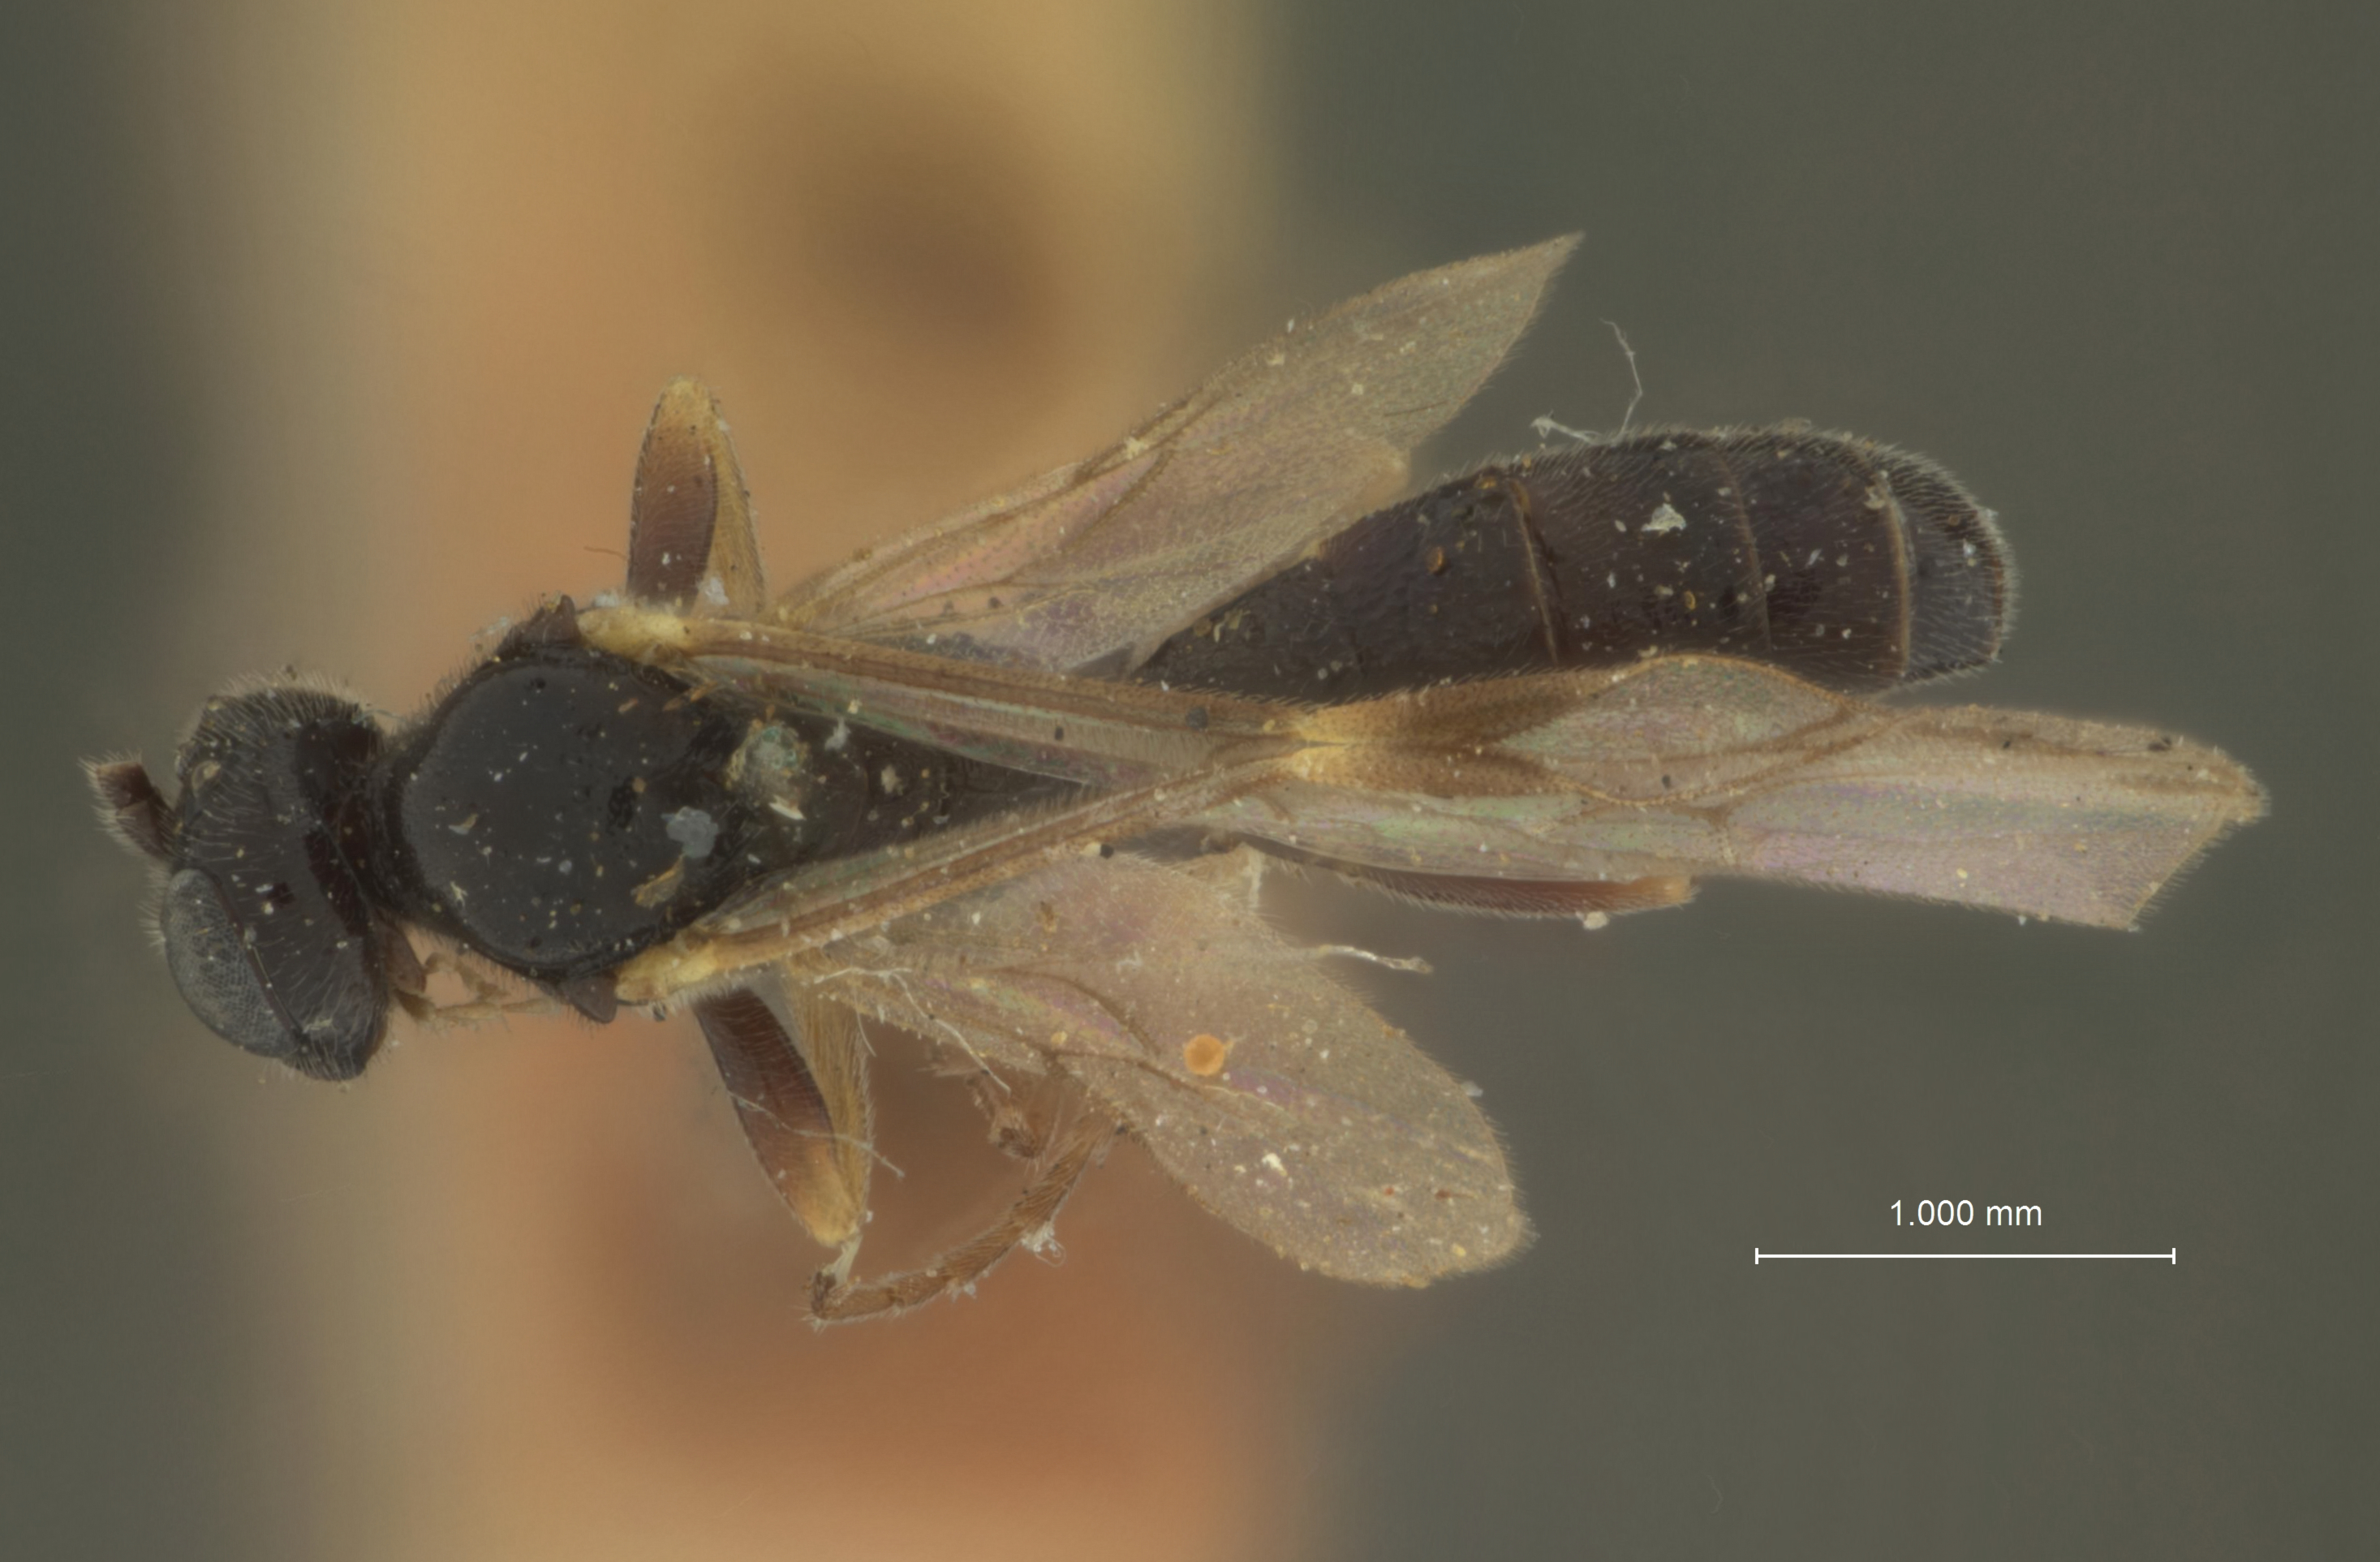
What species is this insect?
Phthorima borealis
